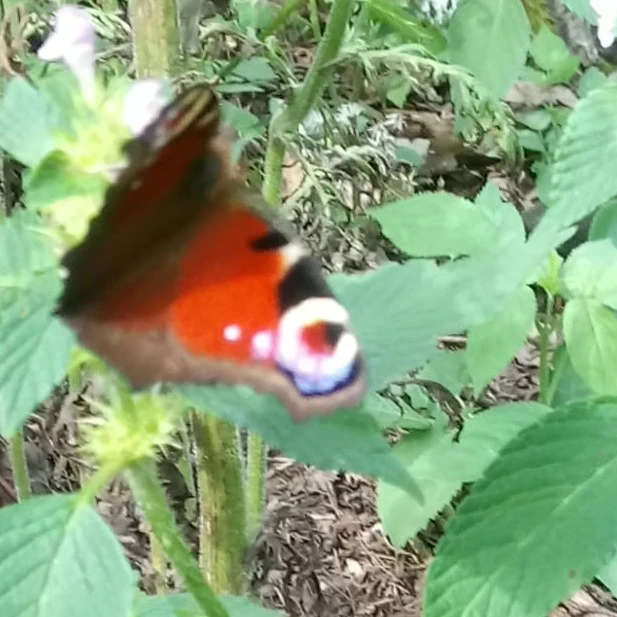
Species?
Aglais io
